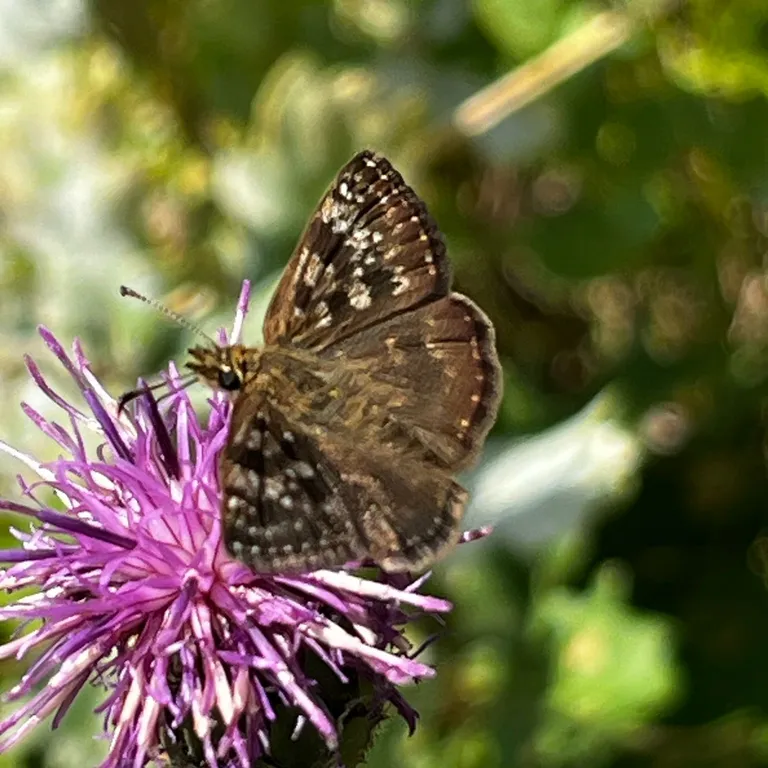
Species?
Erynnis tages
